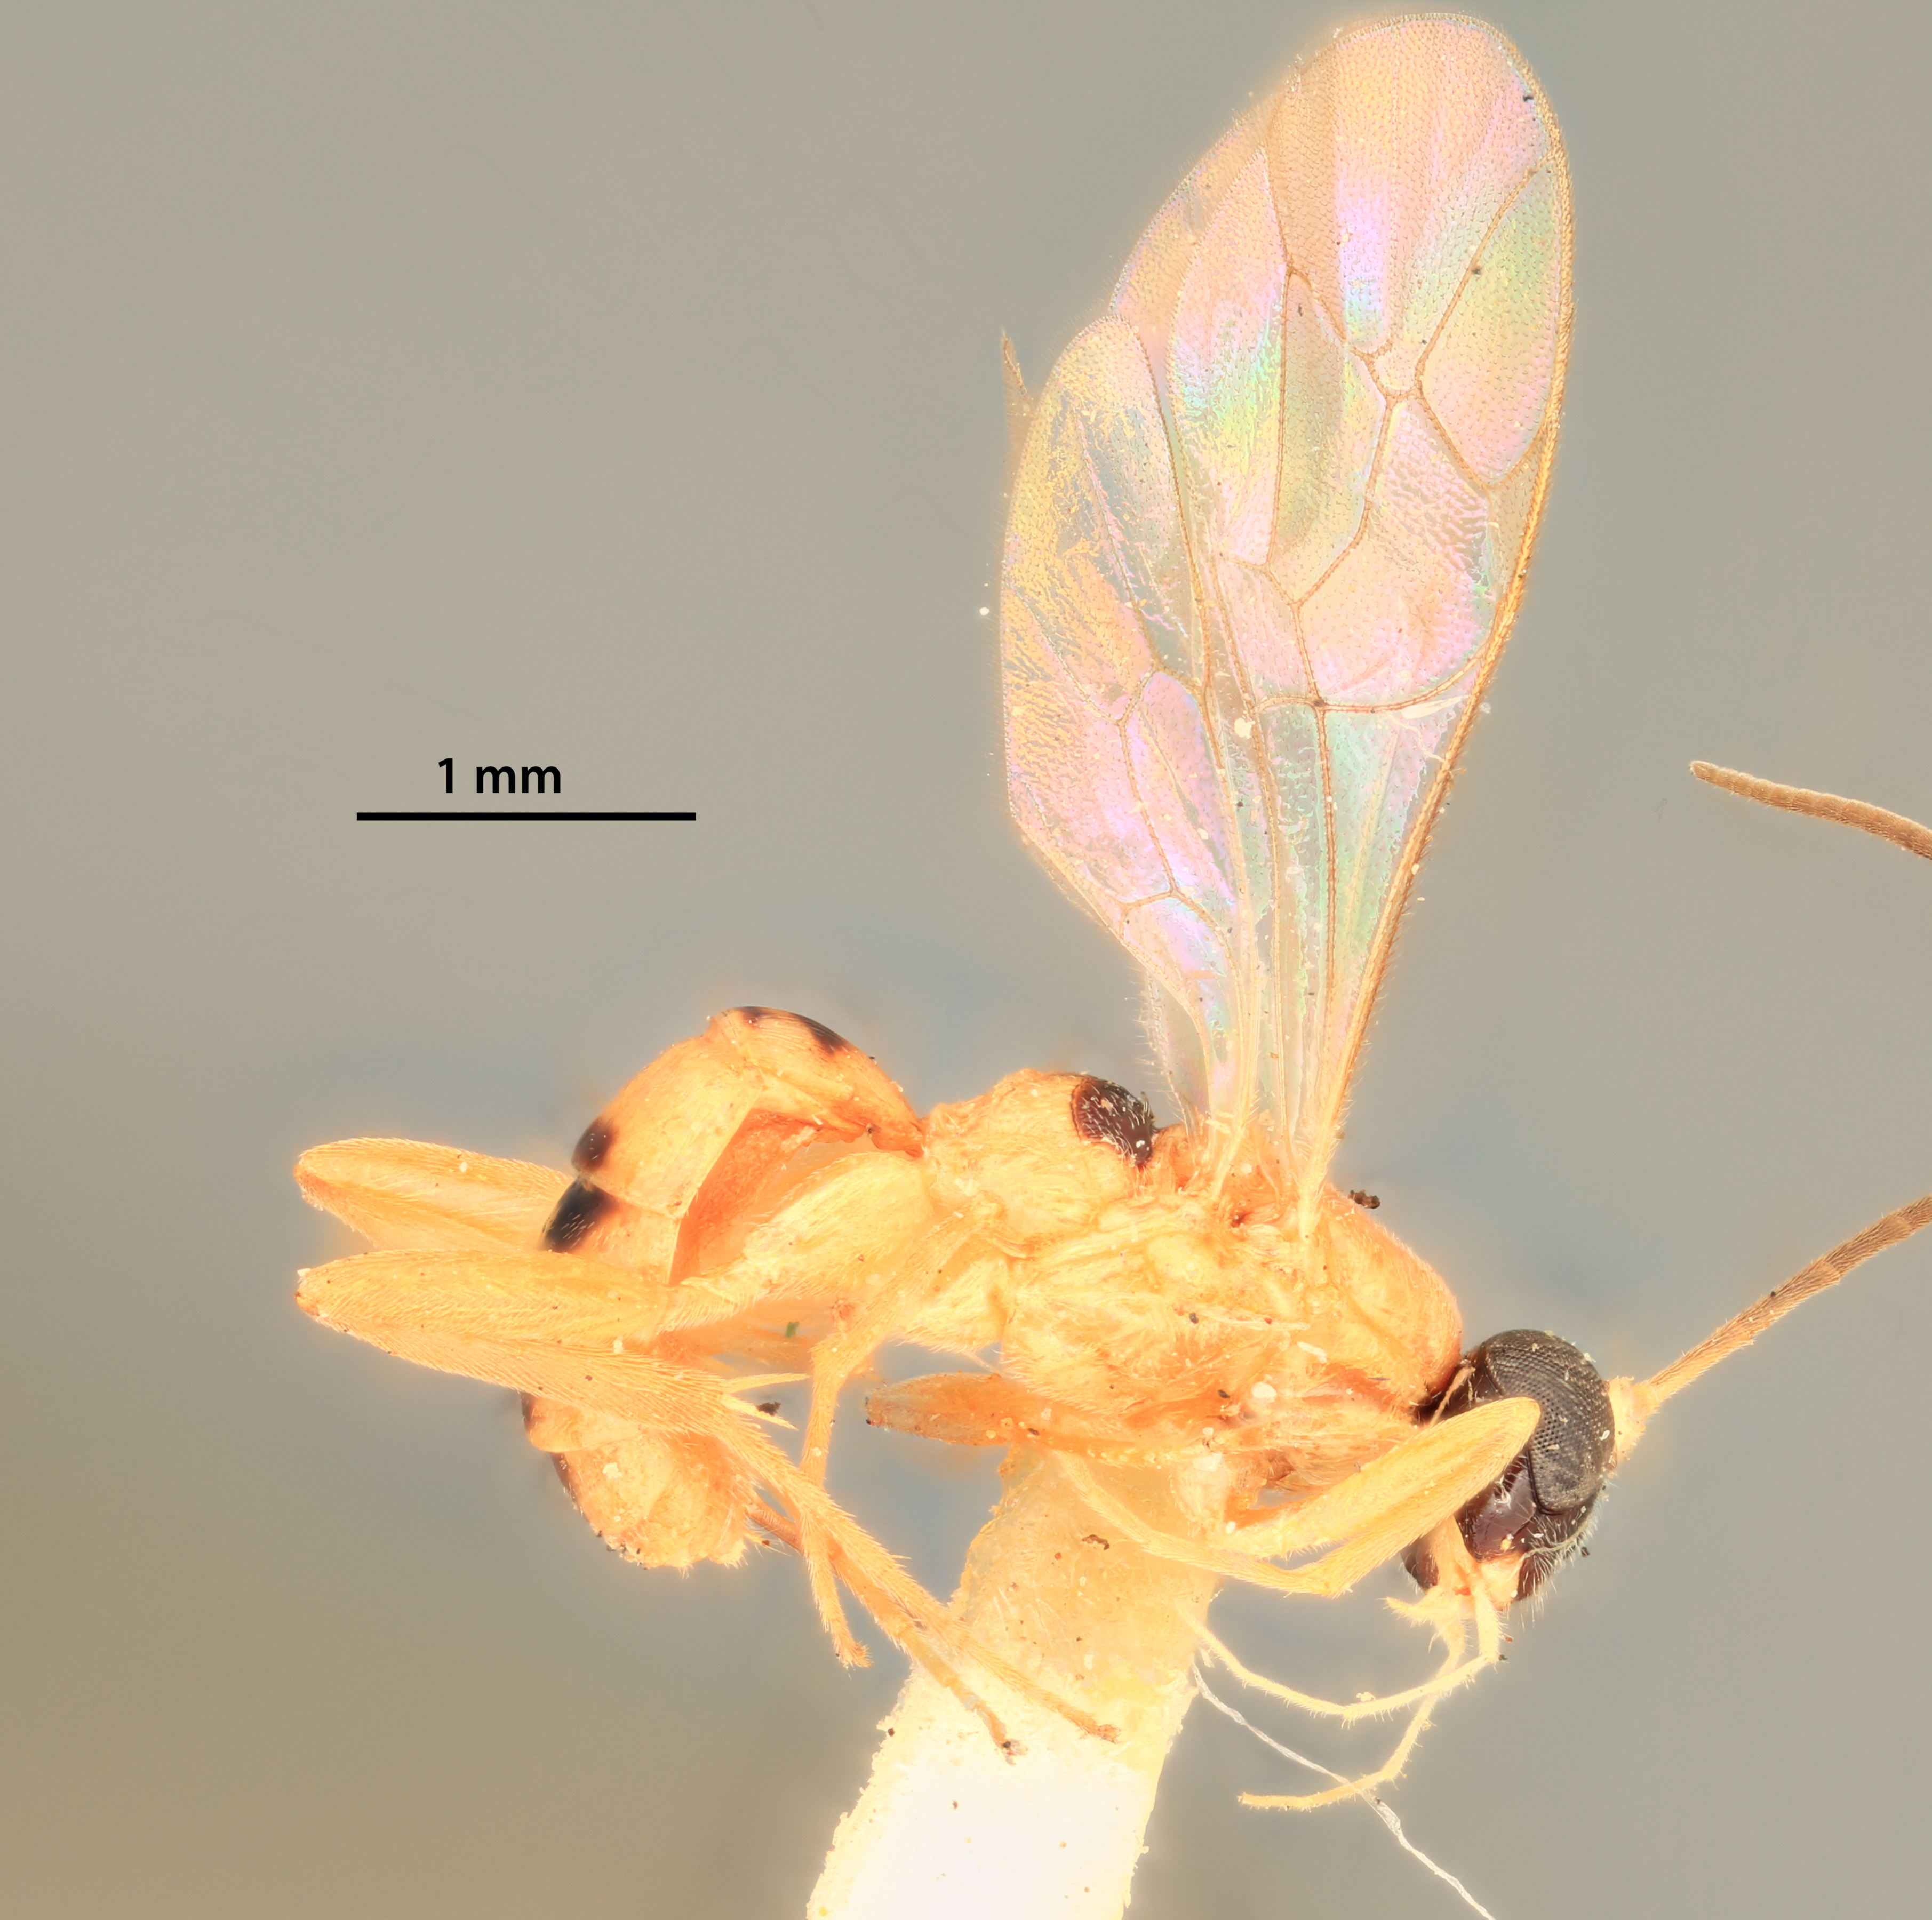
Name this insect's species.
Diaglyptidea roepkei
